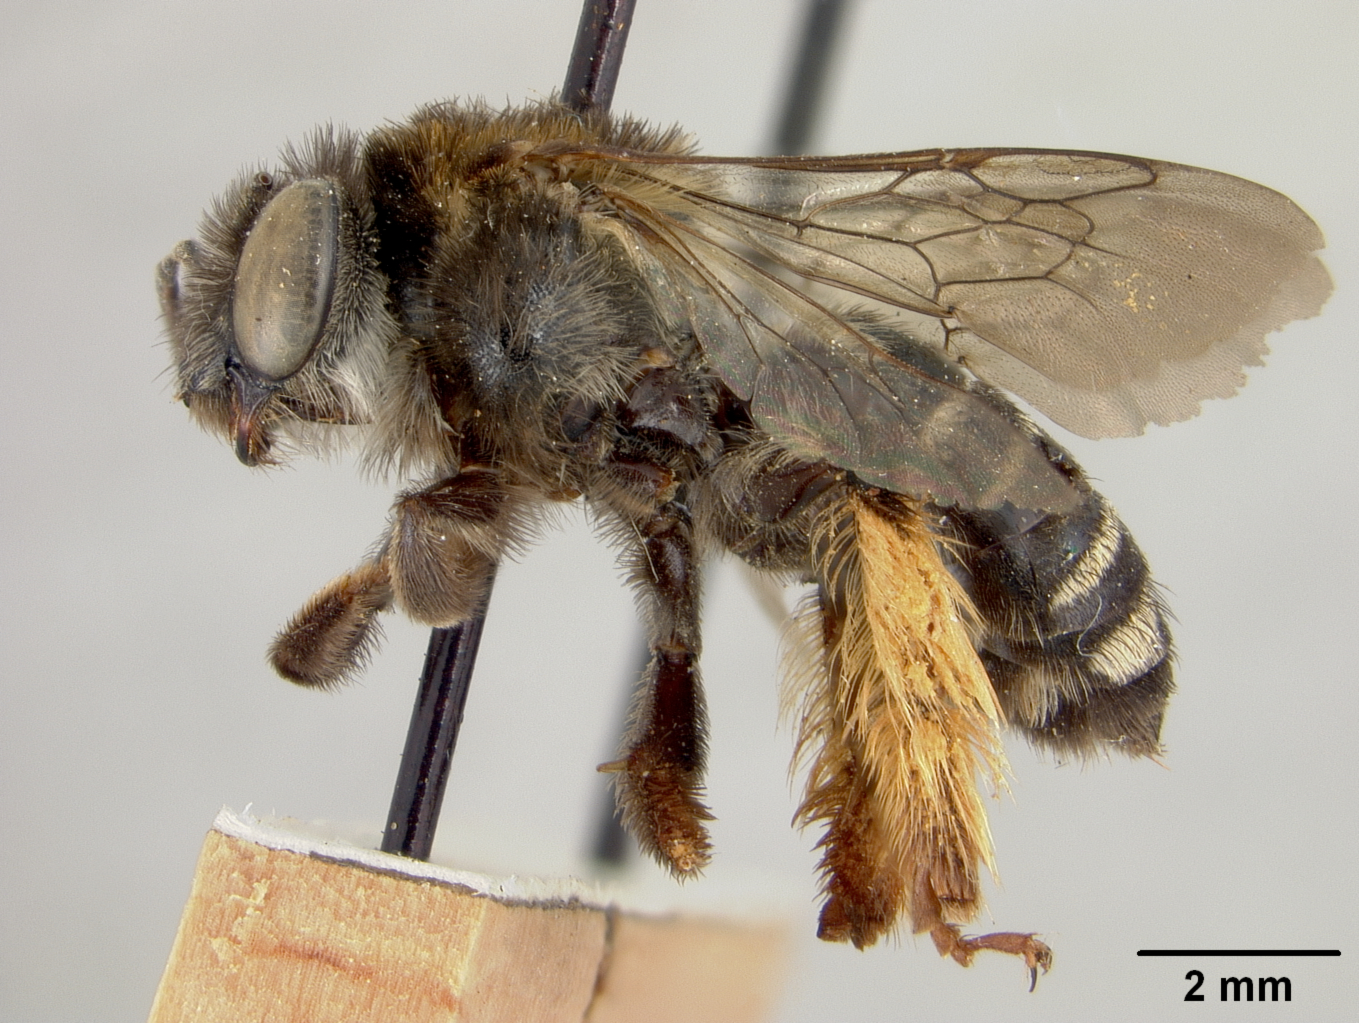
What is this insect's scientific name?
Melissodes trifasciatella
